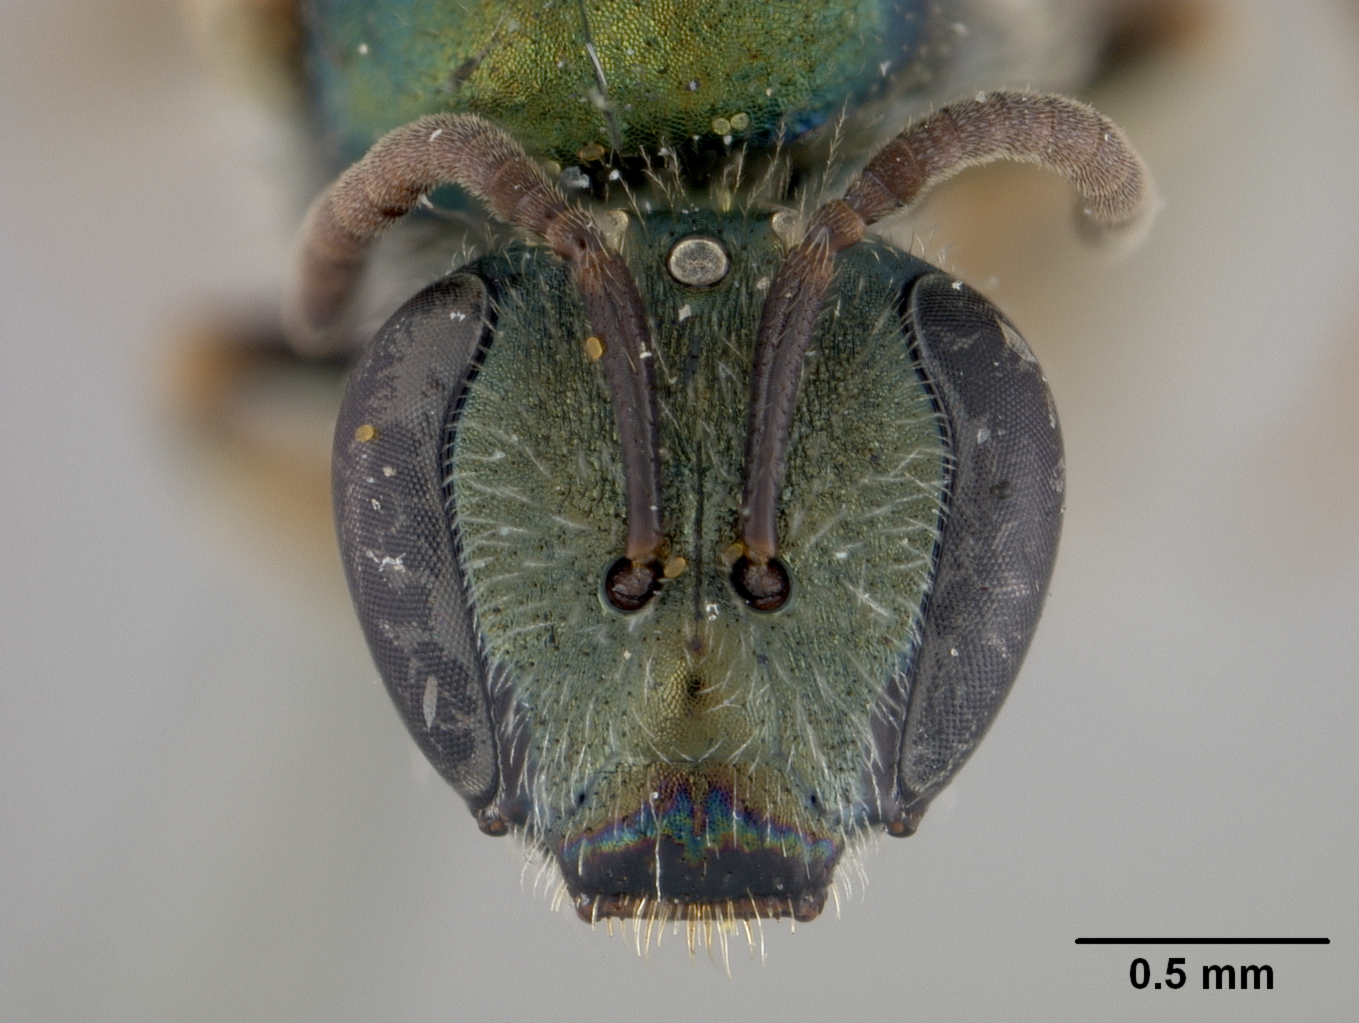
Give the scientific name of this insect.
Halictus crotalariae
